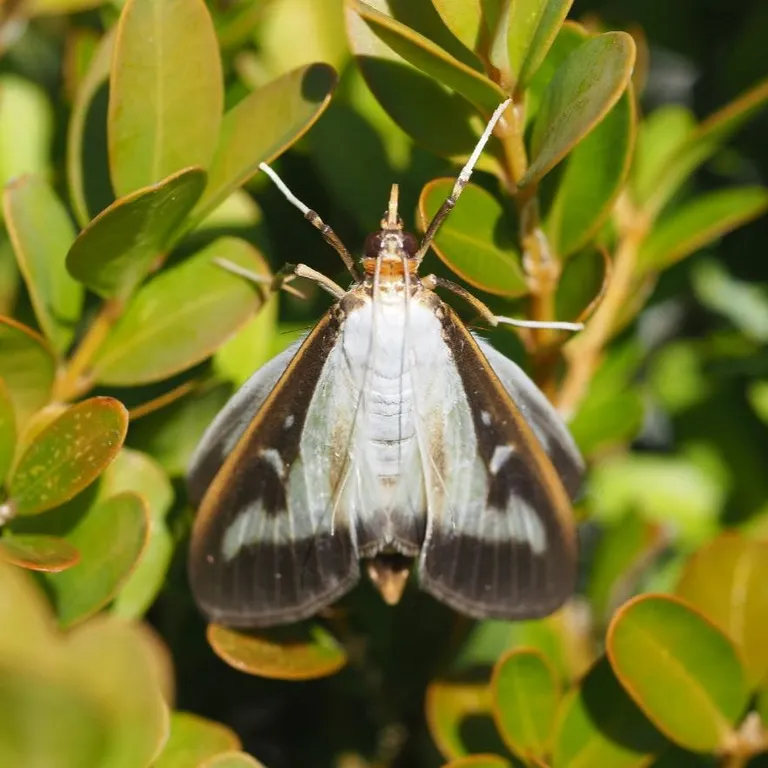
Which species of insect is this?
Cydalima perspectalis
